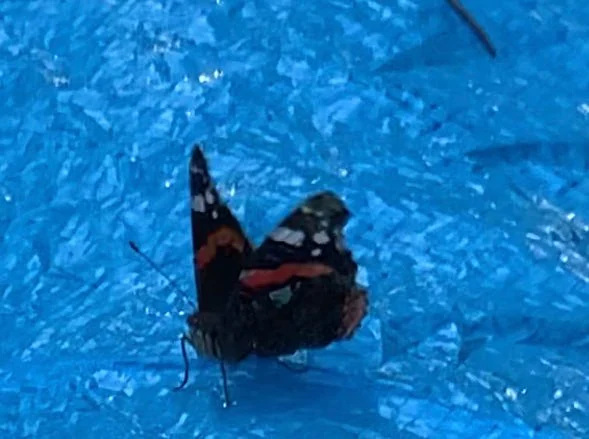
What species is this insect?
Vanessa atalanta
